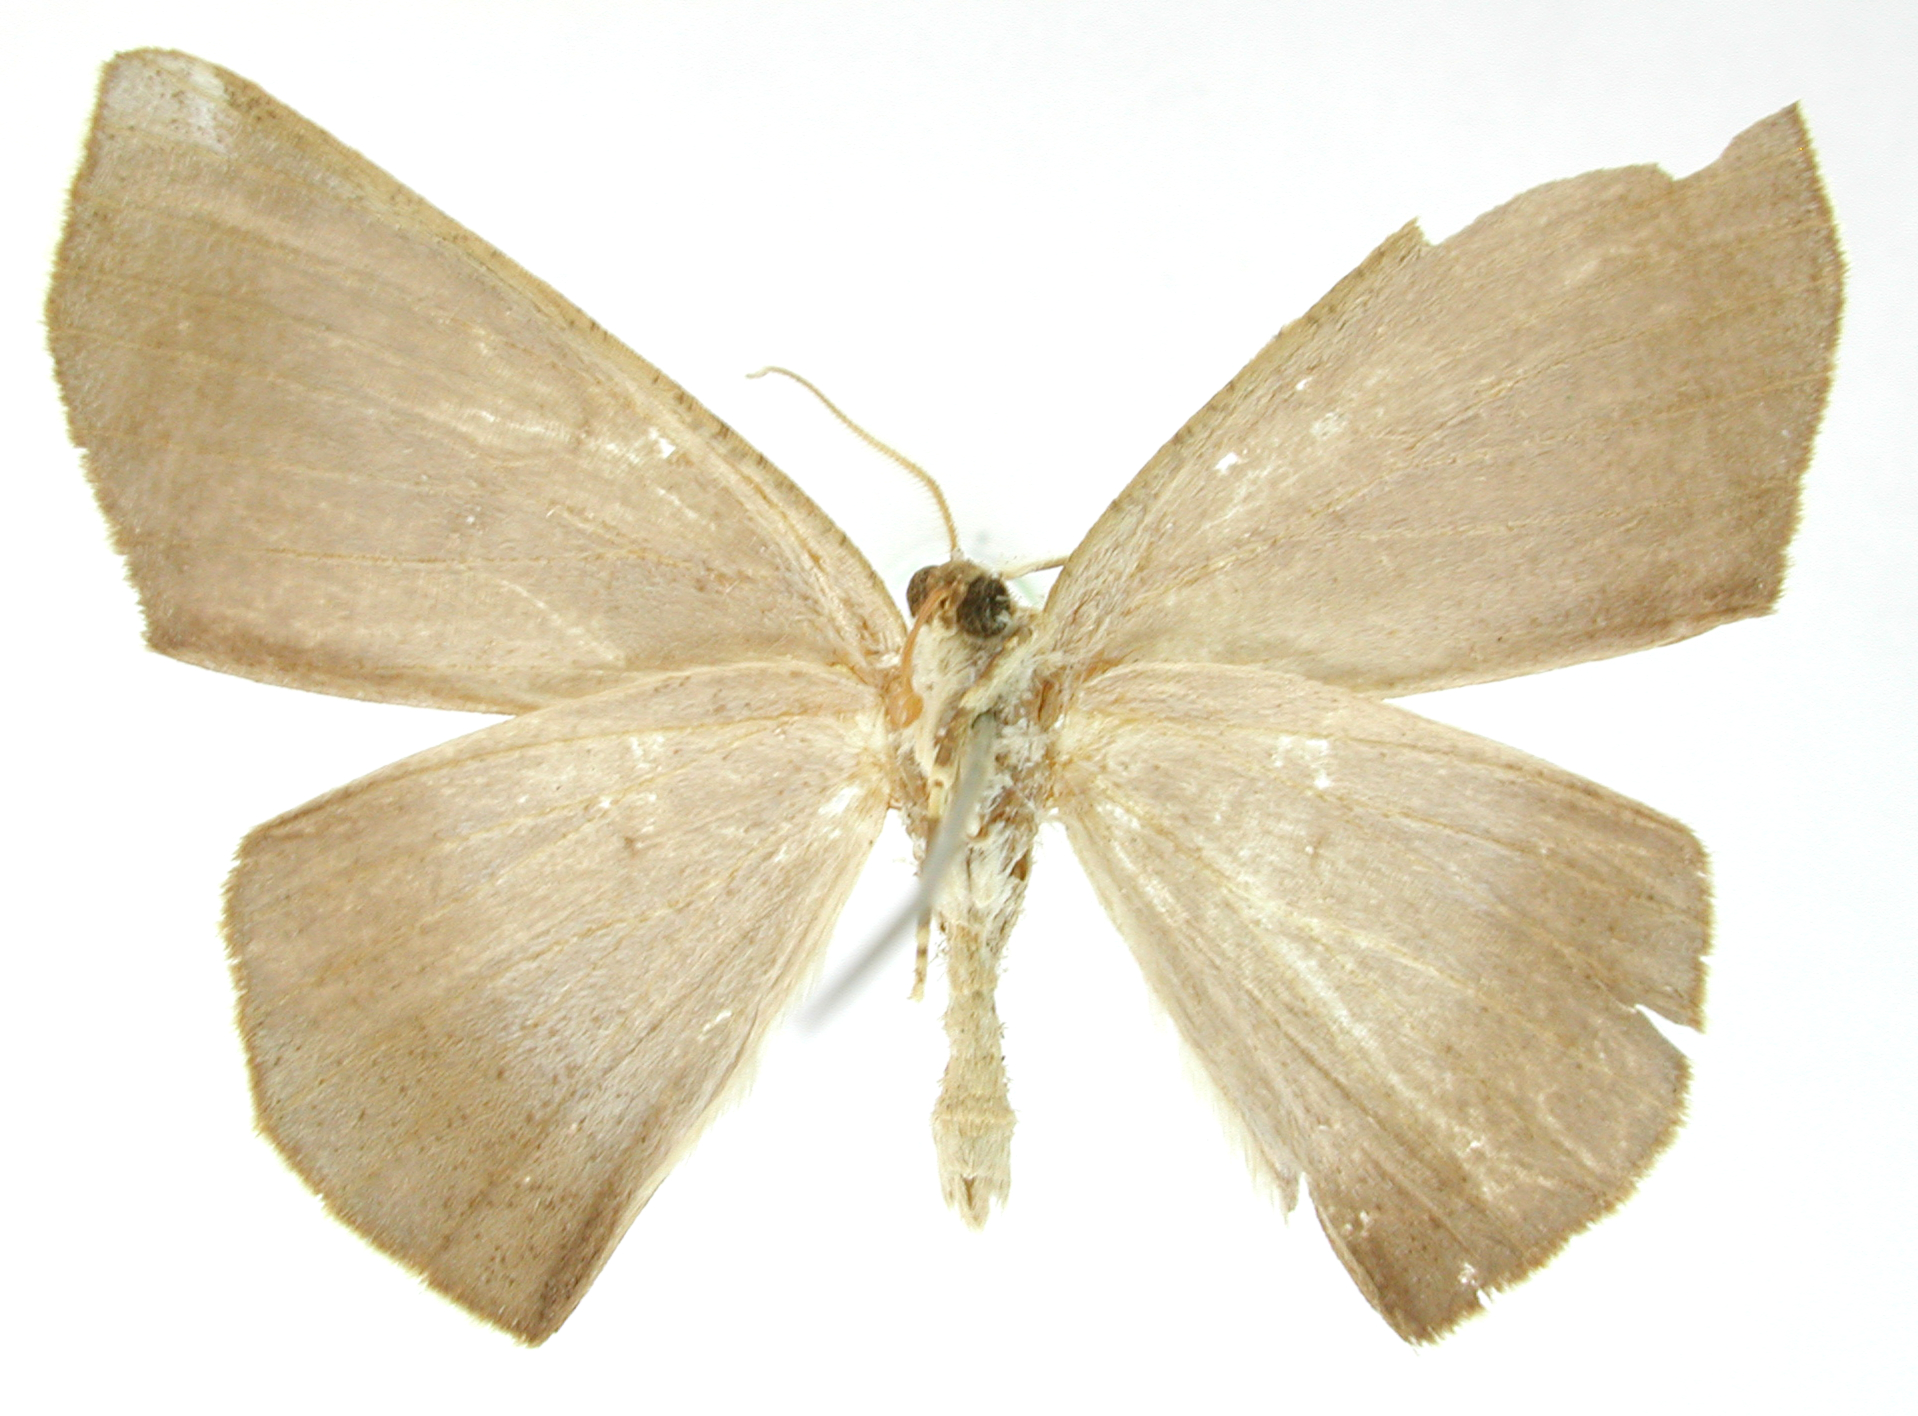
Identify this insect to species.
Polla albipuncta
